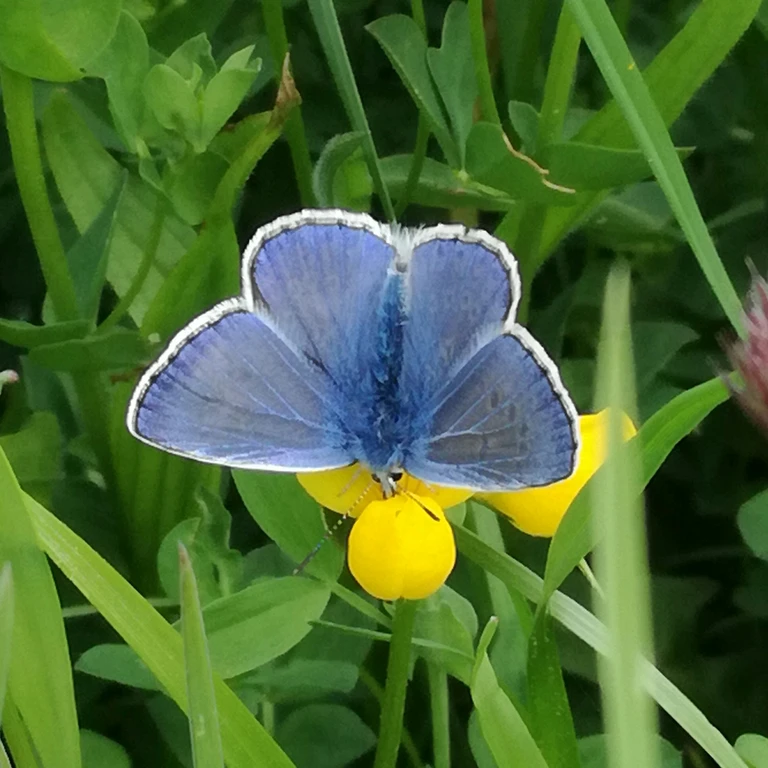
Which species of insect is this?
Polyommatus icarus
